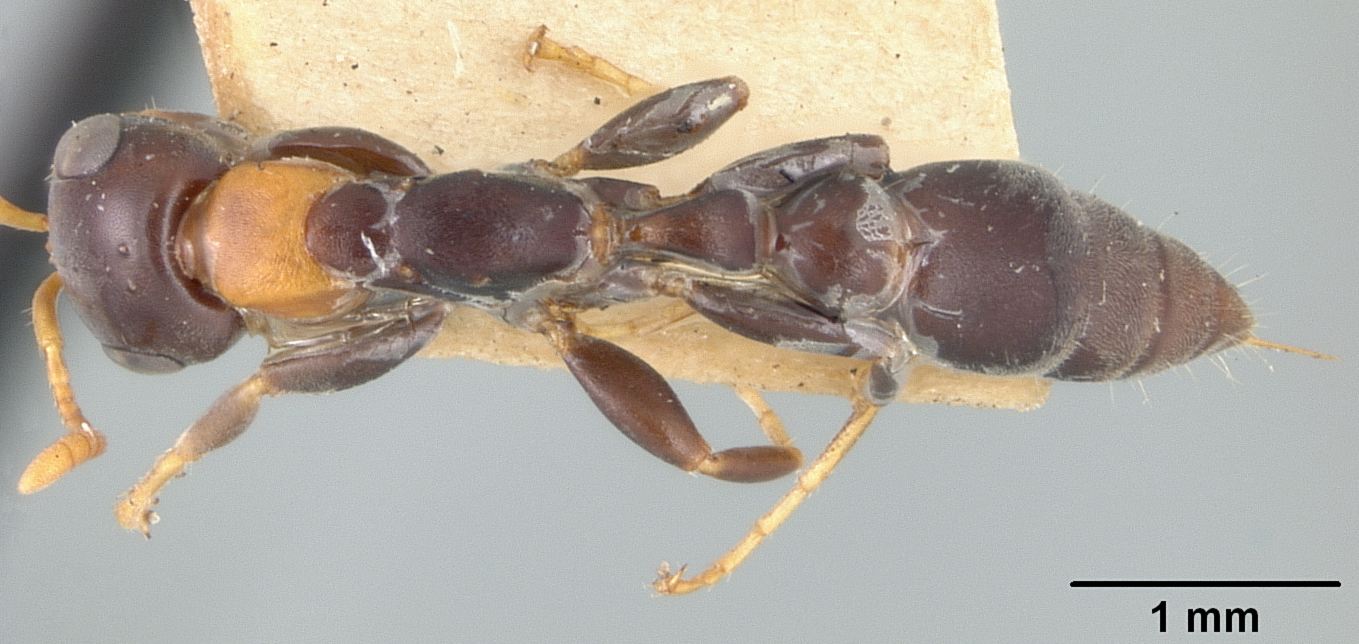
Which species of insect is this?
Pseudomyrma championi
